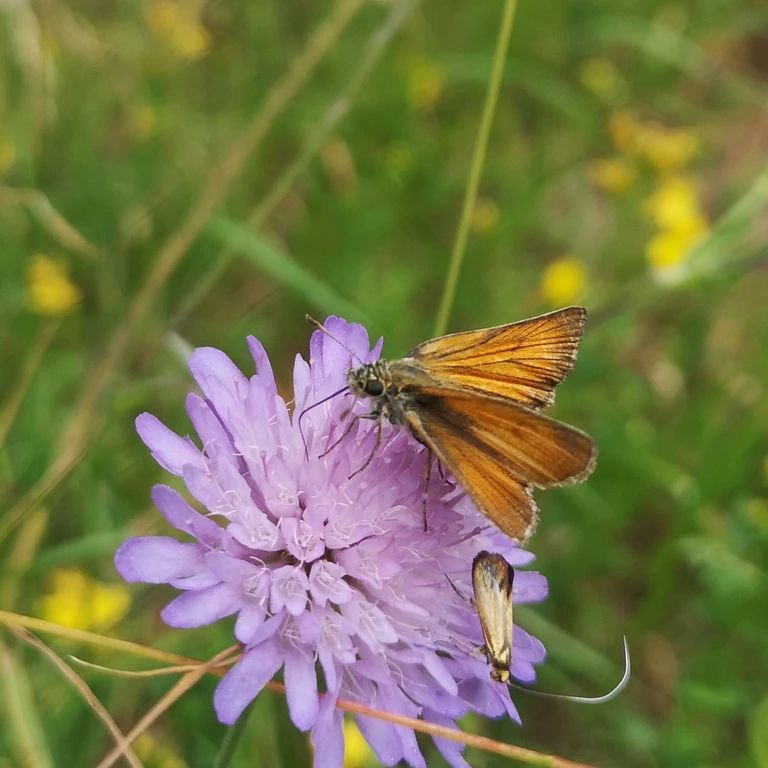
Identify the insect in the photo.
Thymelicus sylvestris
